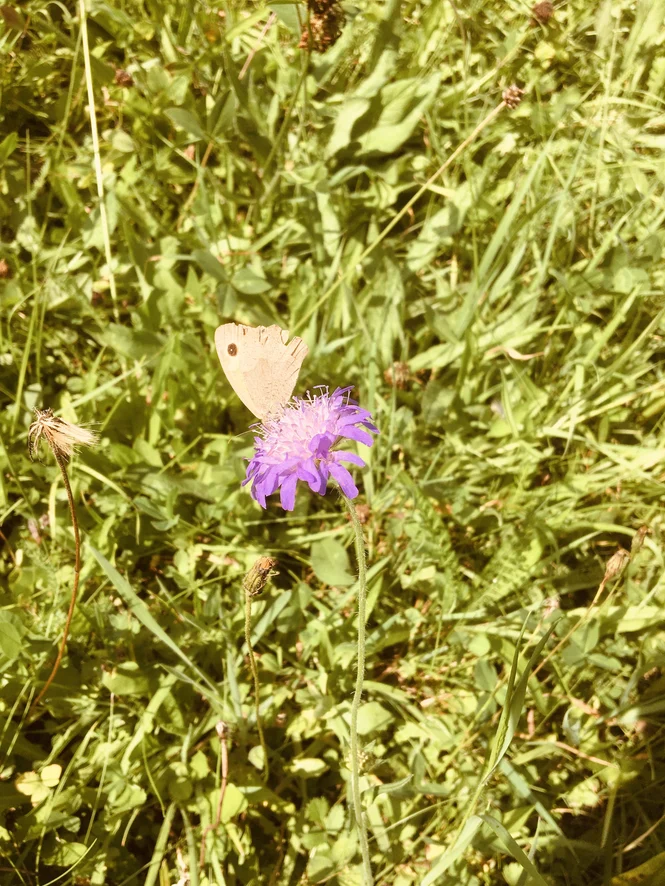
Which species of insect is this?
Maniola jurtina
